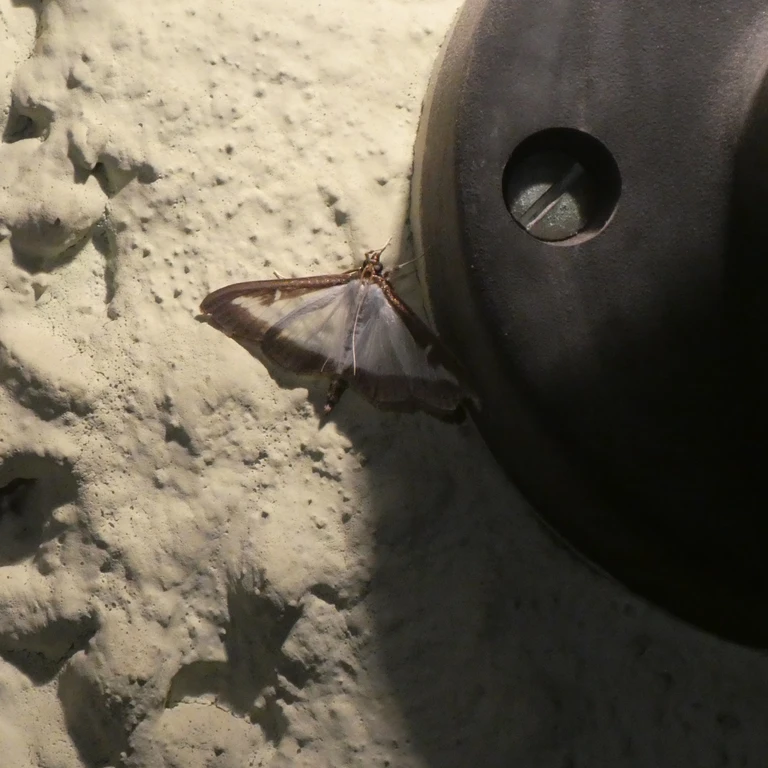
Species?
Cydalima perspectalis
